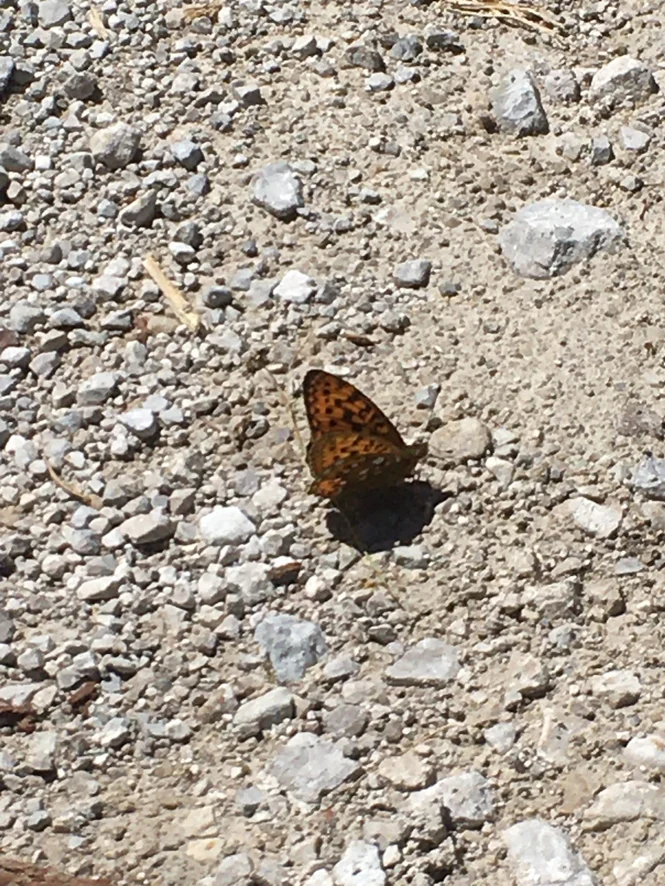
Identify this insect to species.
Speyeria aglaja
